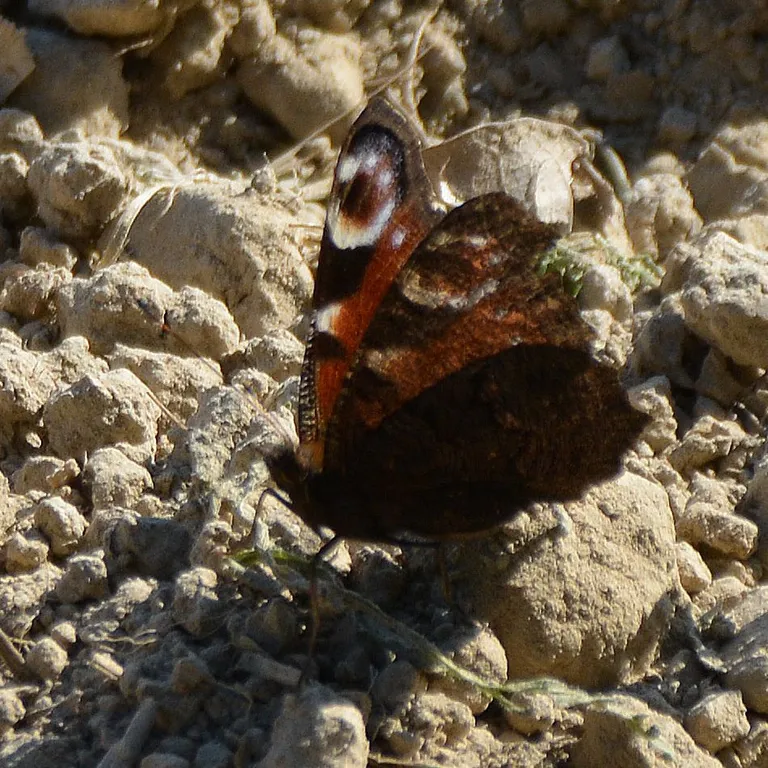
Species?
Aglais io
